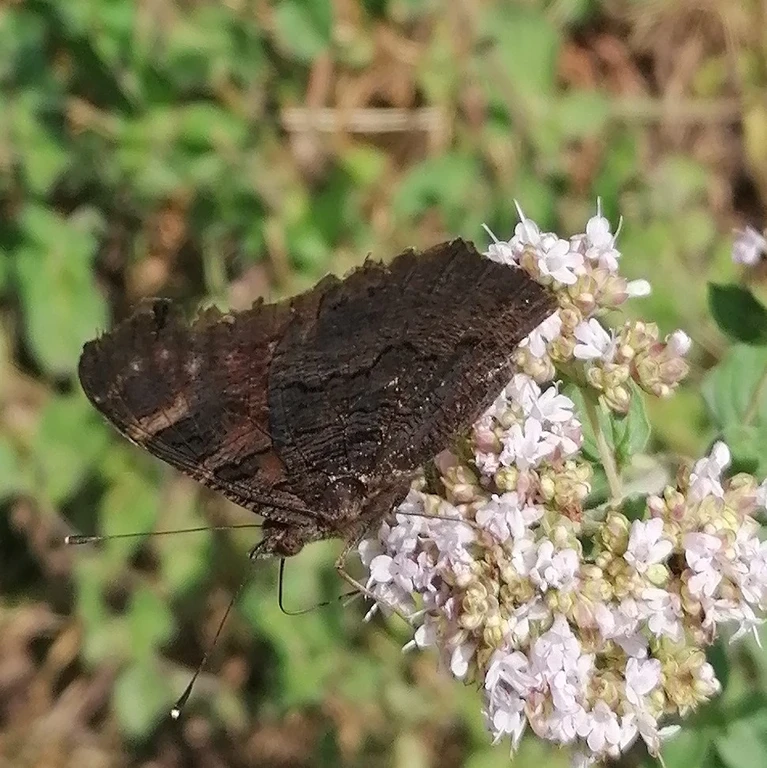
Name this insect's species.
Aglais io
